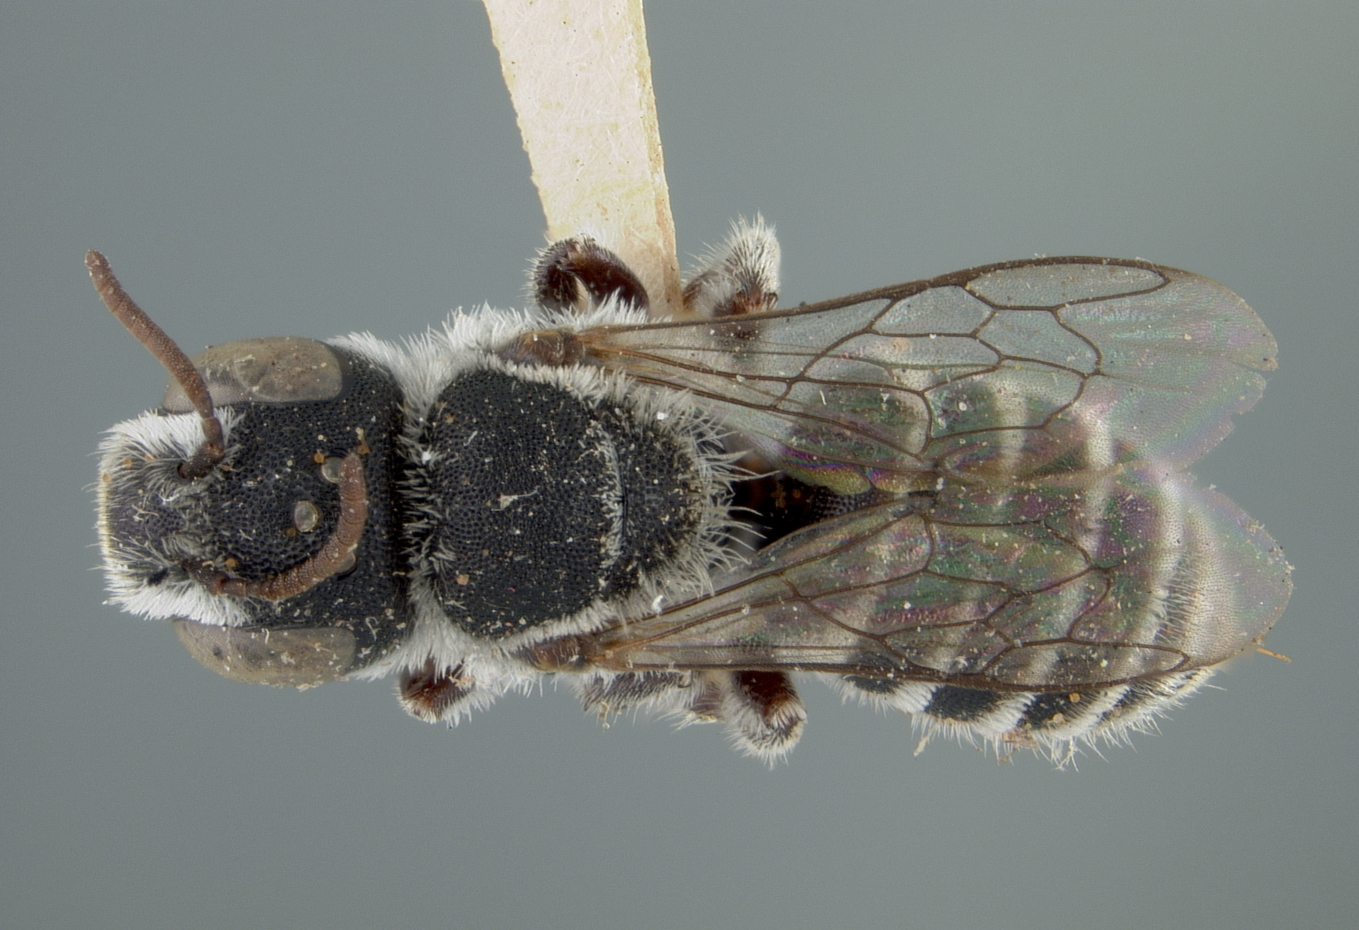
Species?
Ashmeadiella echinocerei
